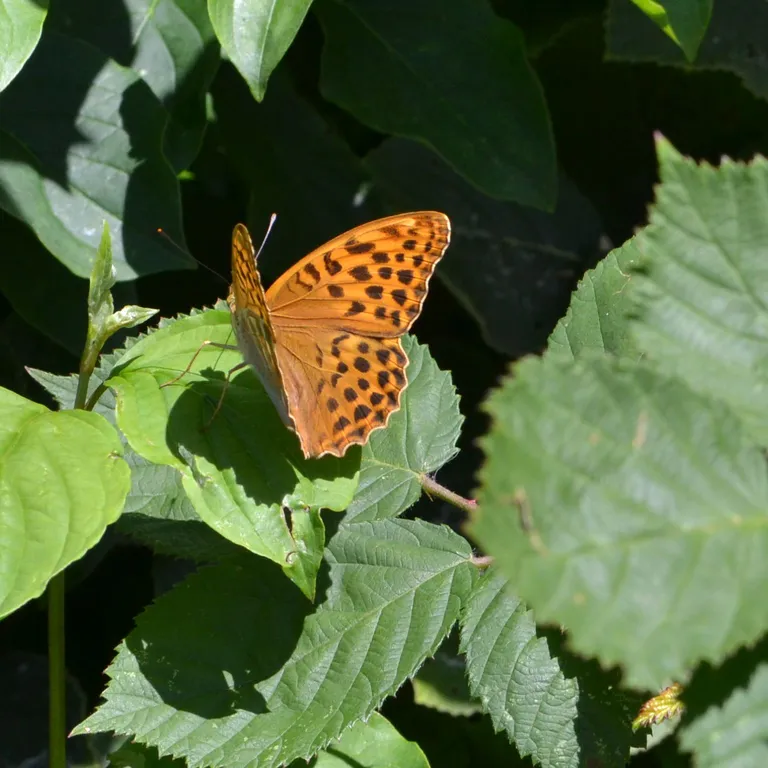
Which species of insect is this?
Argynnis paphia
